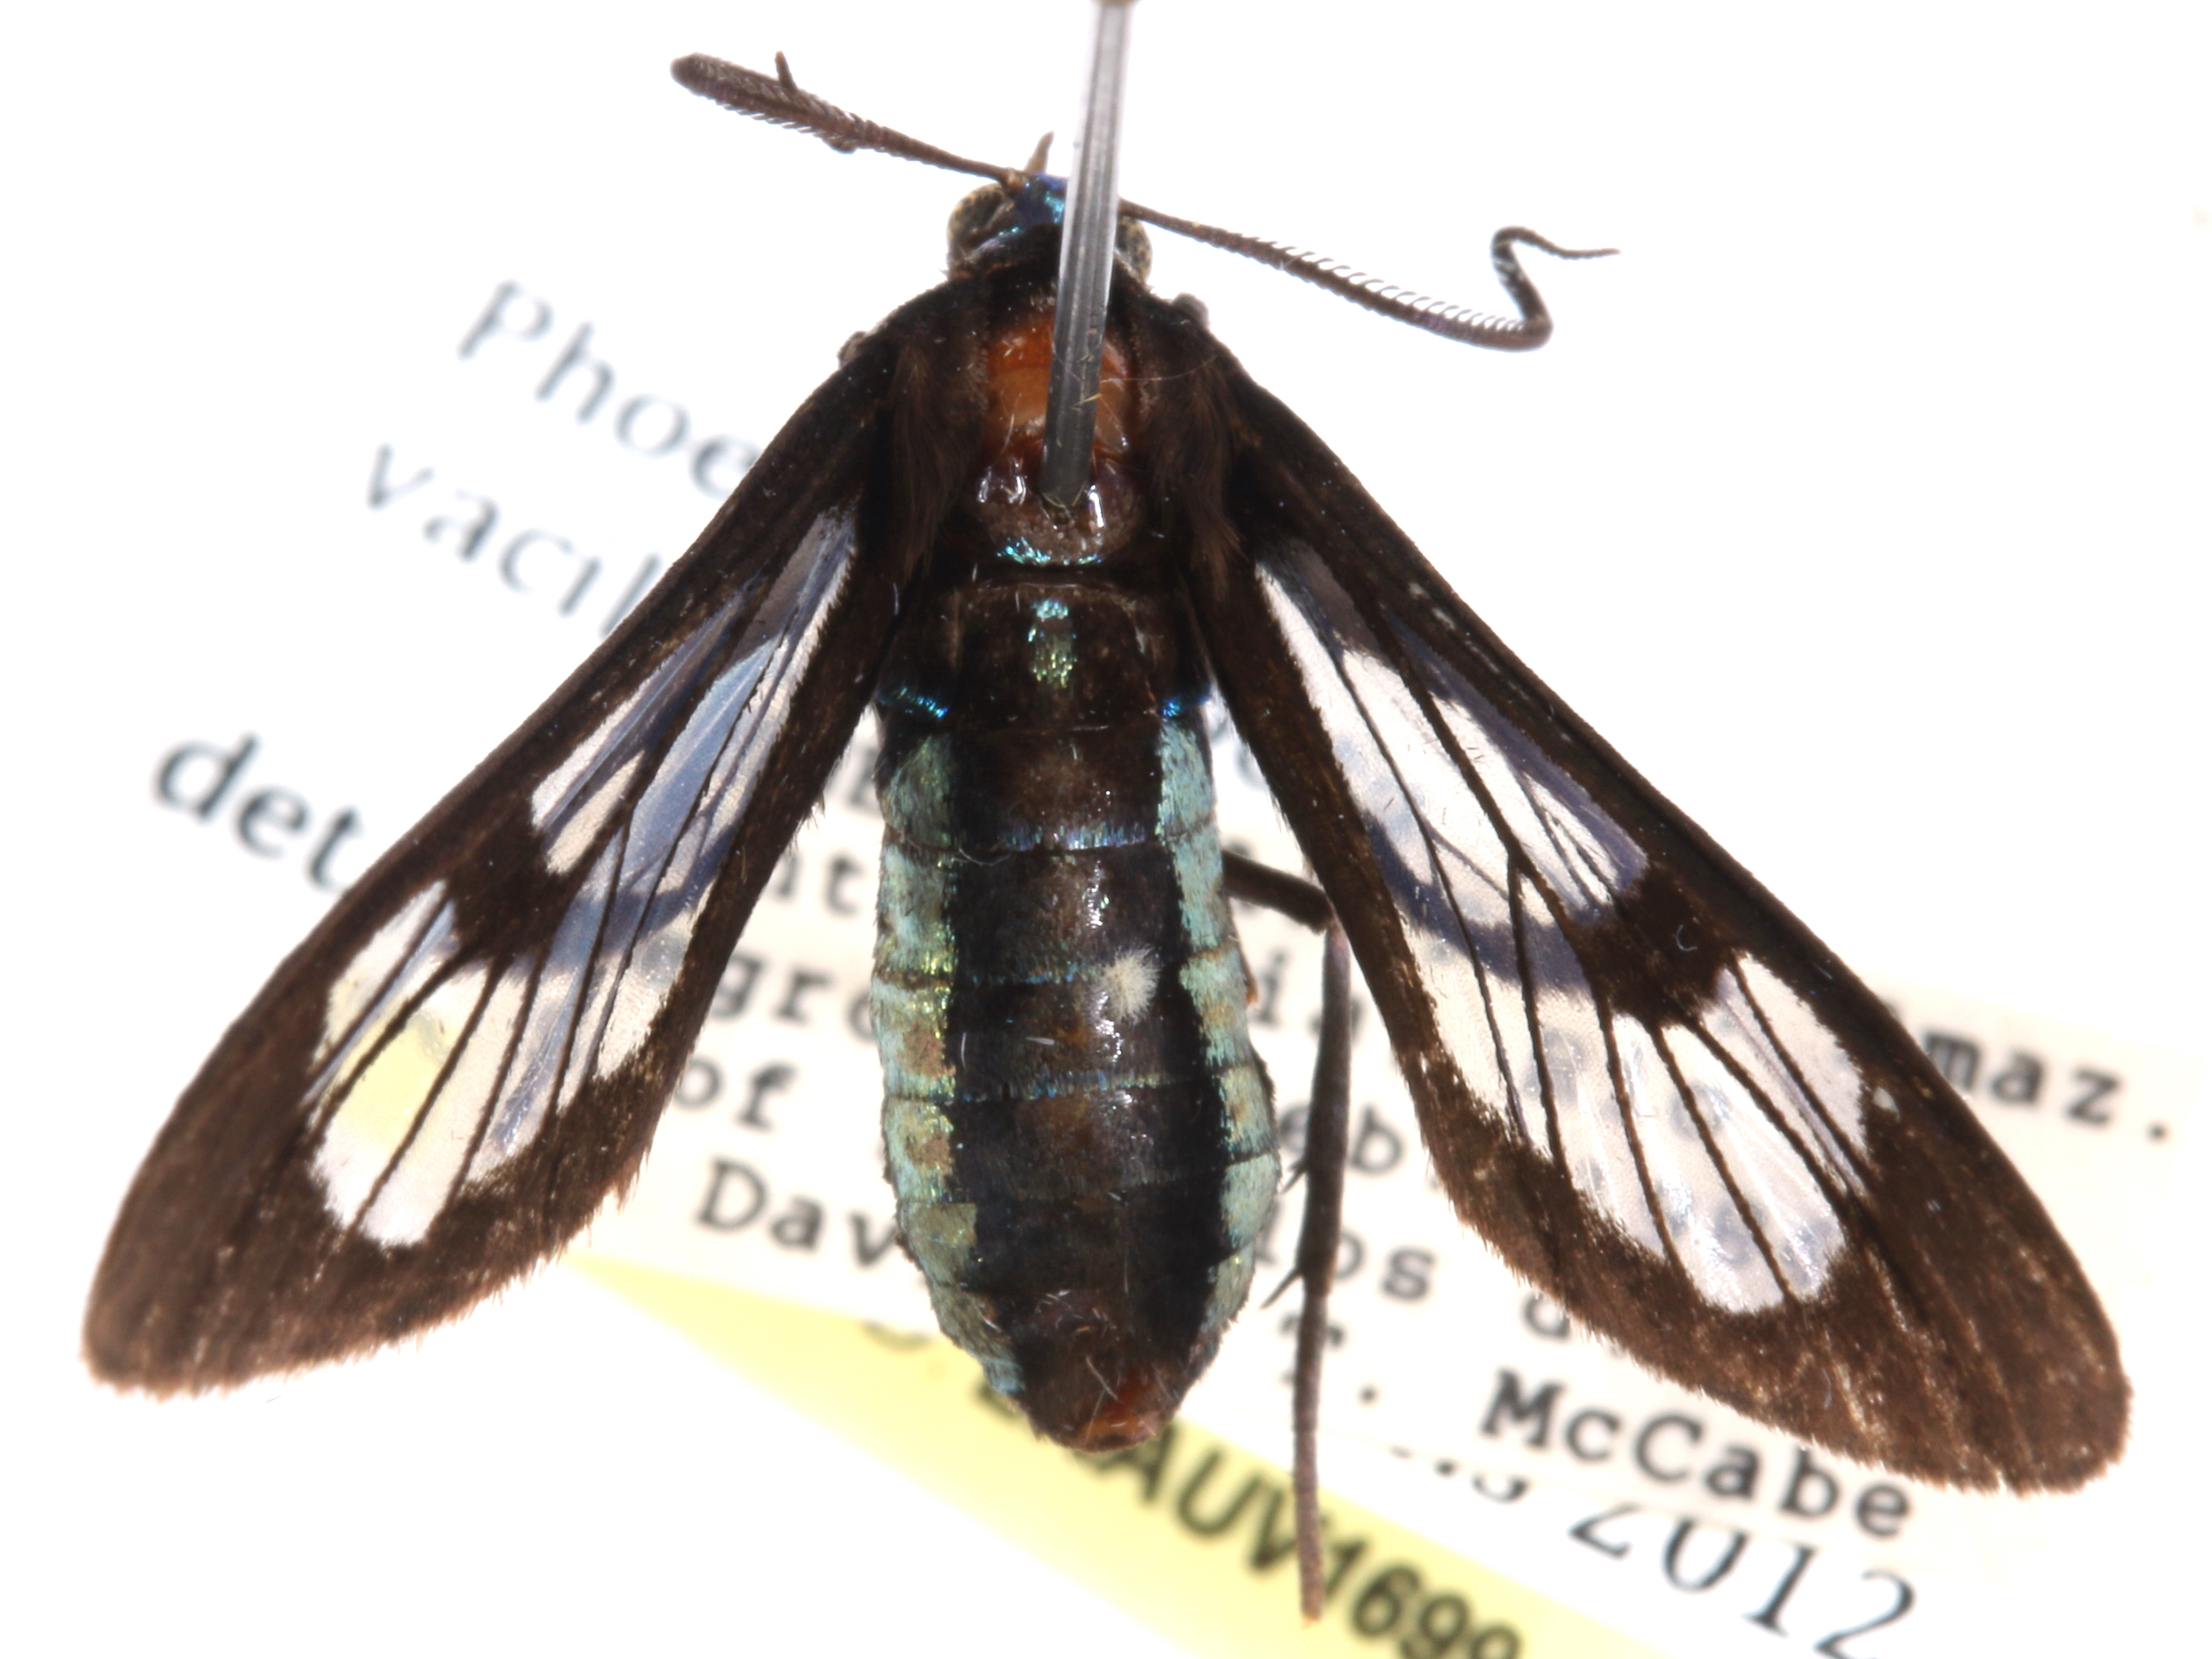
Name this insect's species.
Phoenicoprocta vacillans
